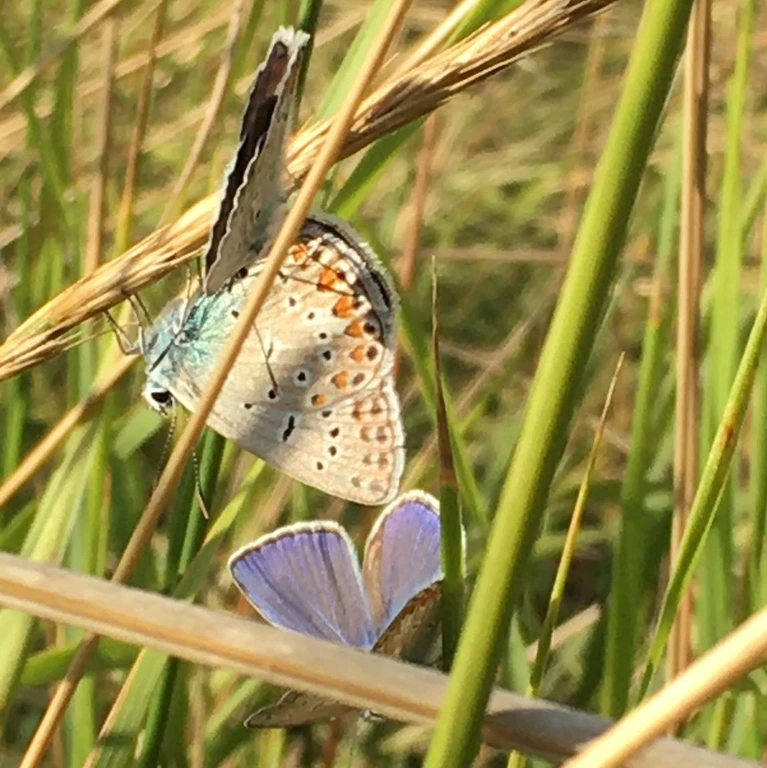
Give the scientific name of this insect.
Polyommatus icarus
